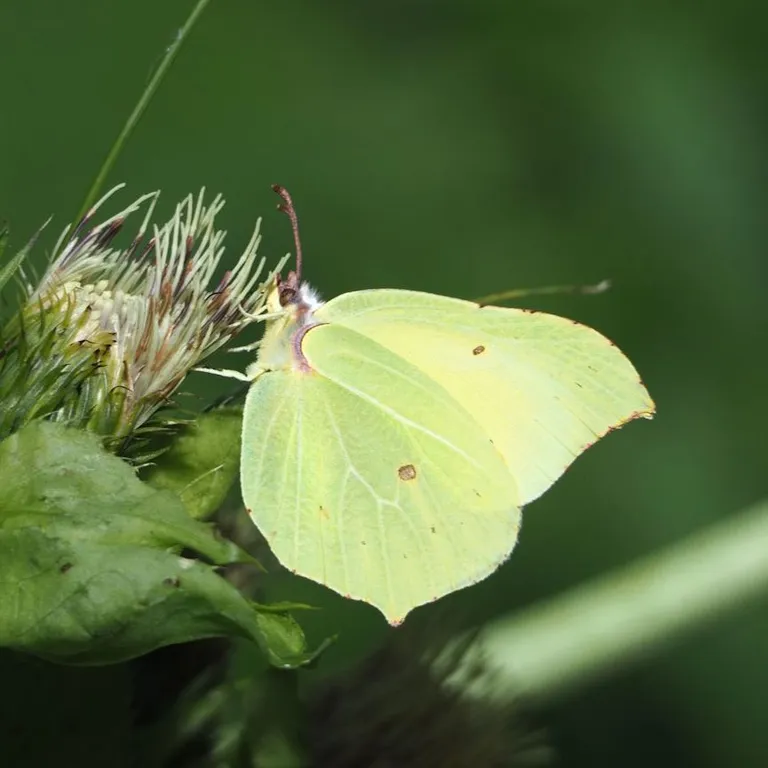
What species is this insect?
Gonepteryx rhamni
